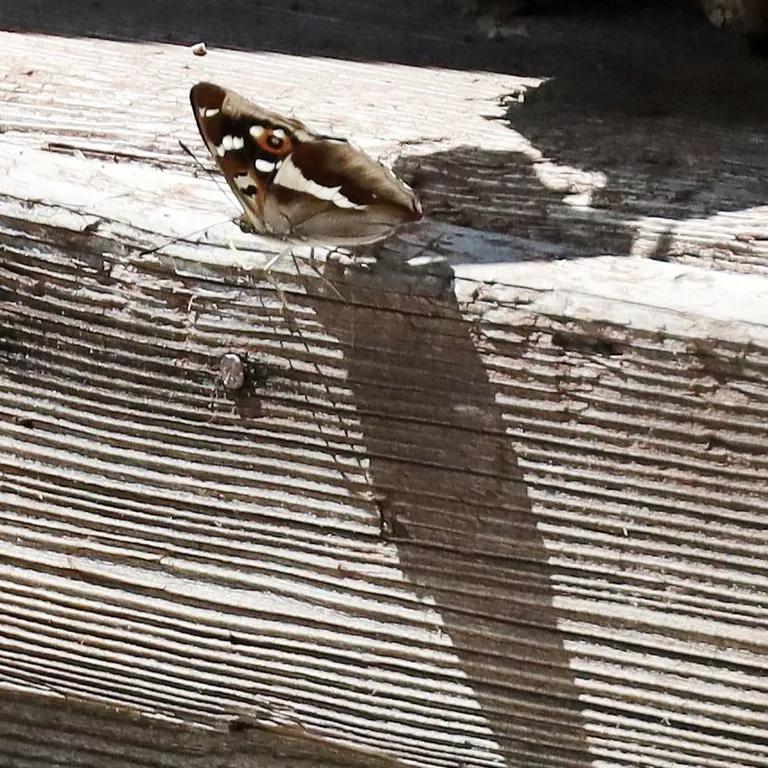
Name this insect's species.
Apatura iris
